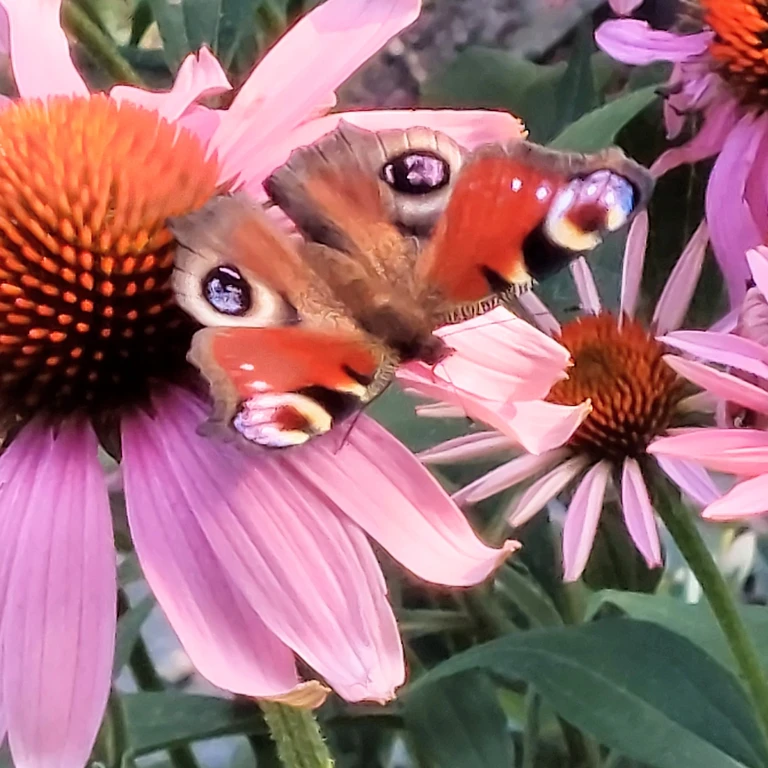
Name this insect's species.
Aglais io
